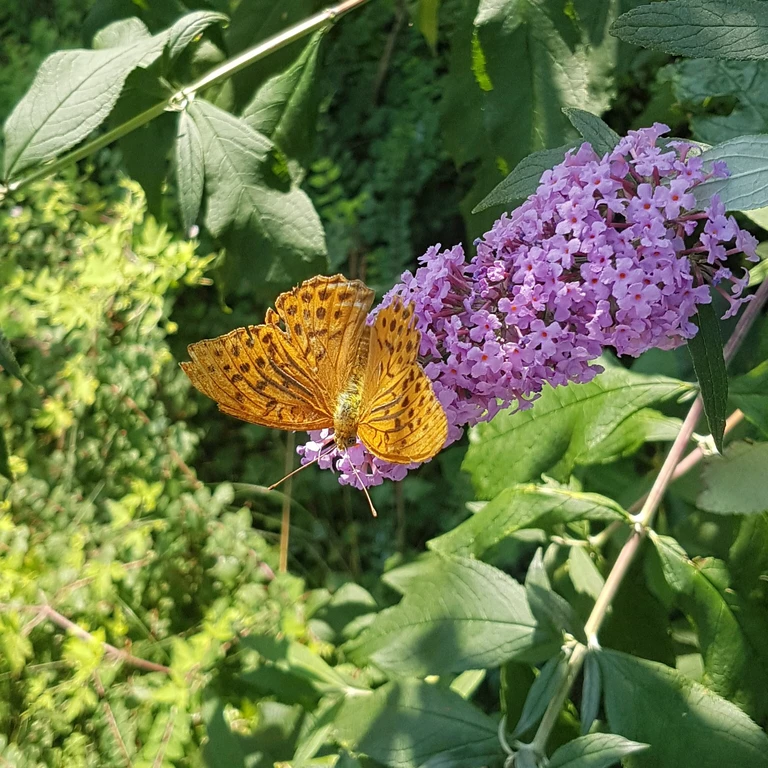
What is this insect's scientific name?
Argynnis paphia
